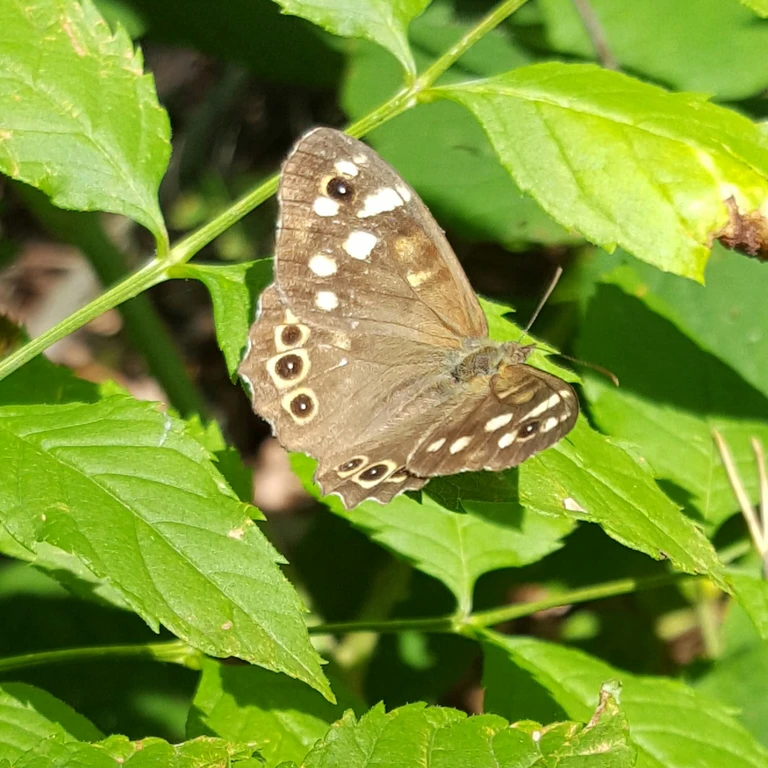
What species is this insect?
Pararge aegeria
